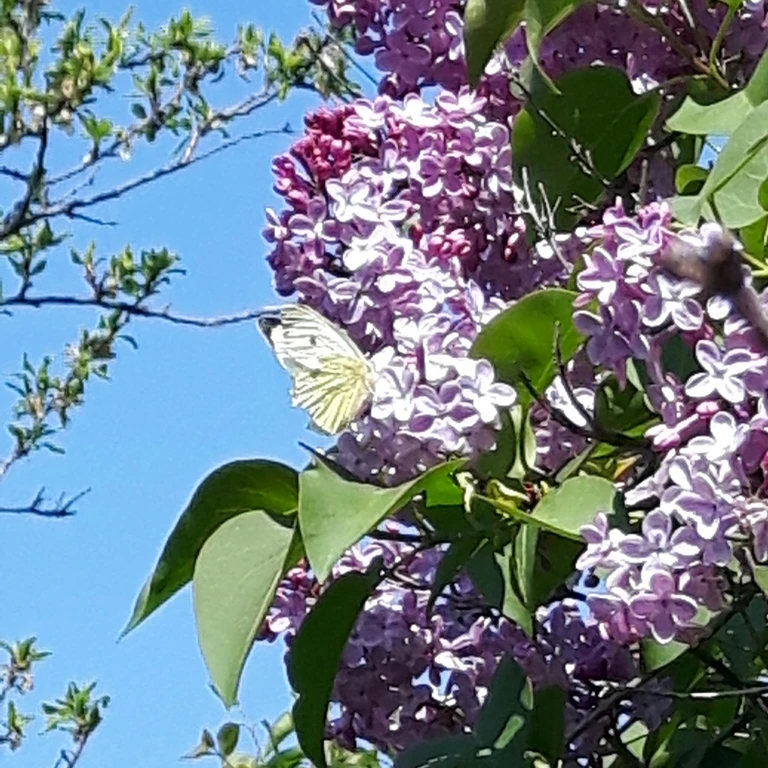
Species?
Pieris brassicae
